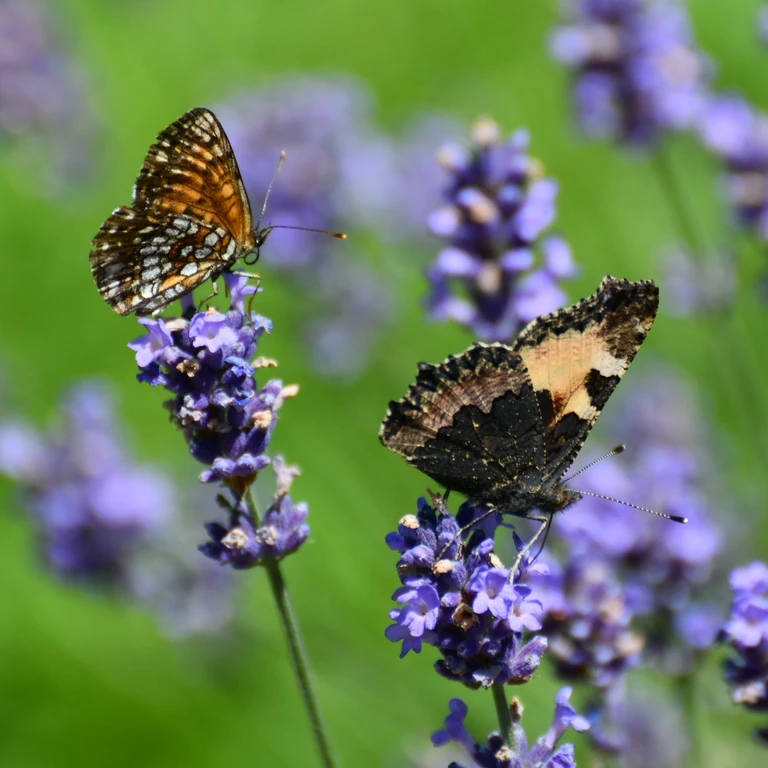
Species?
Aglais urticae
